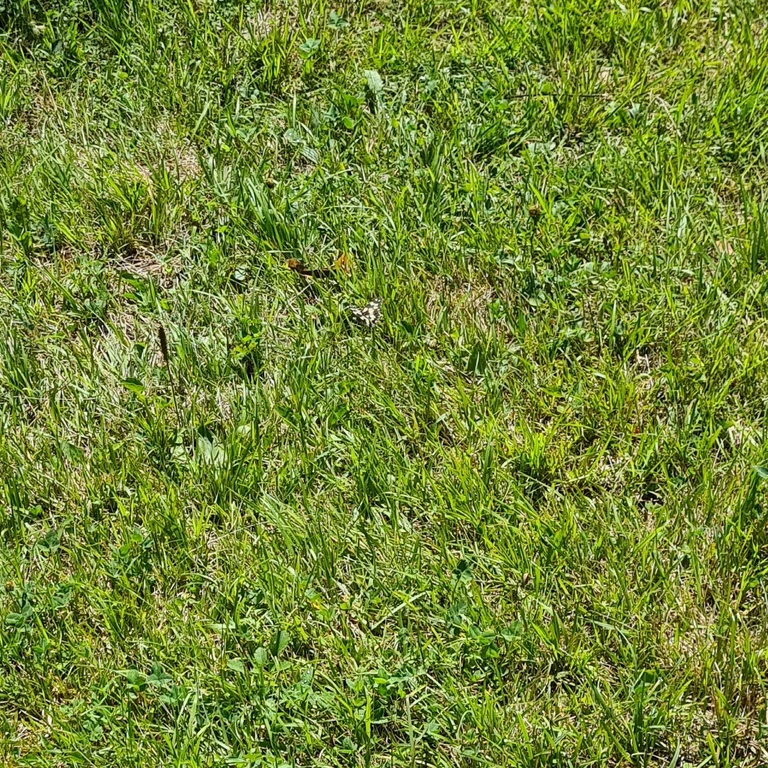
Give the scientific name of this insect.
Melanargia galathea
